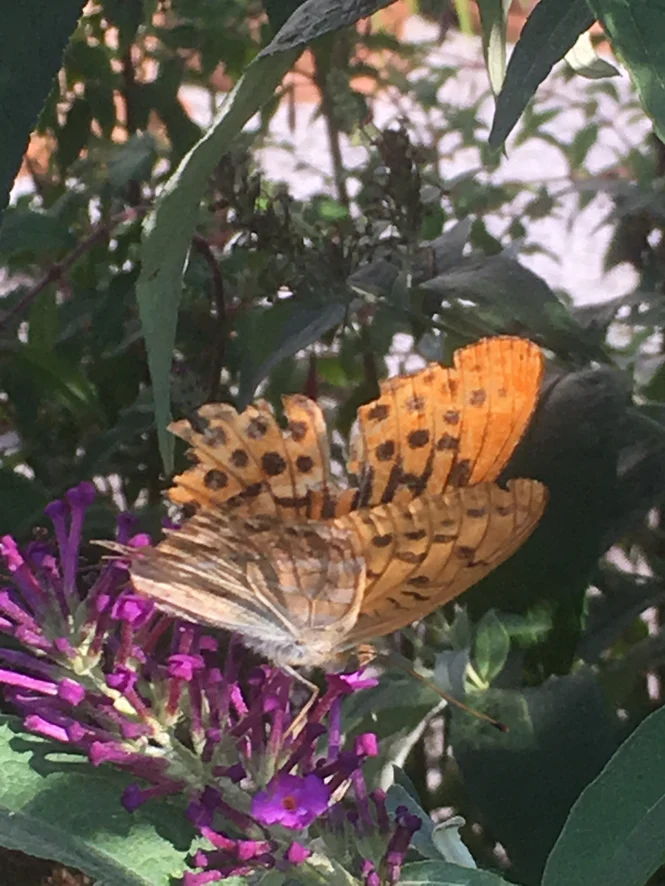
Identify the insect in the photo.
Argynnis paphia
